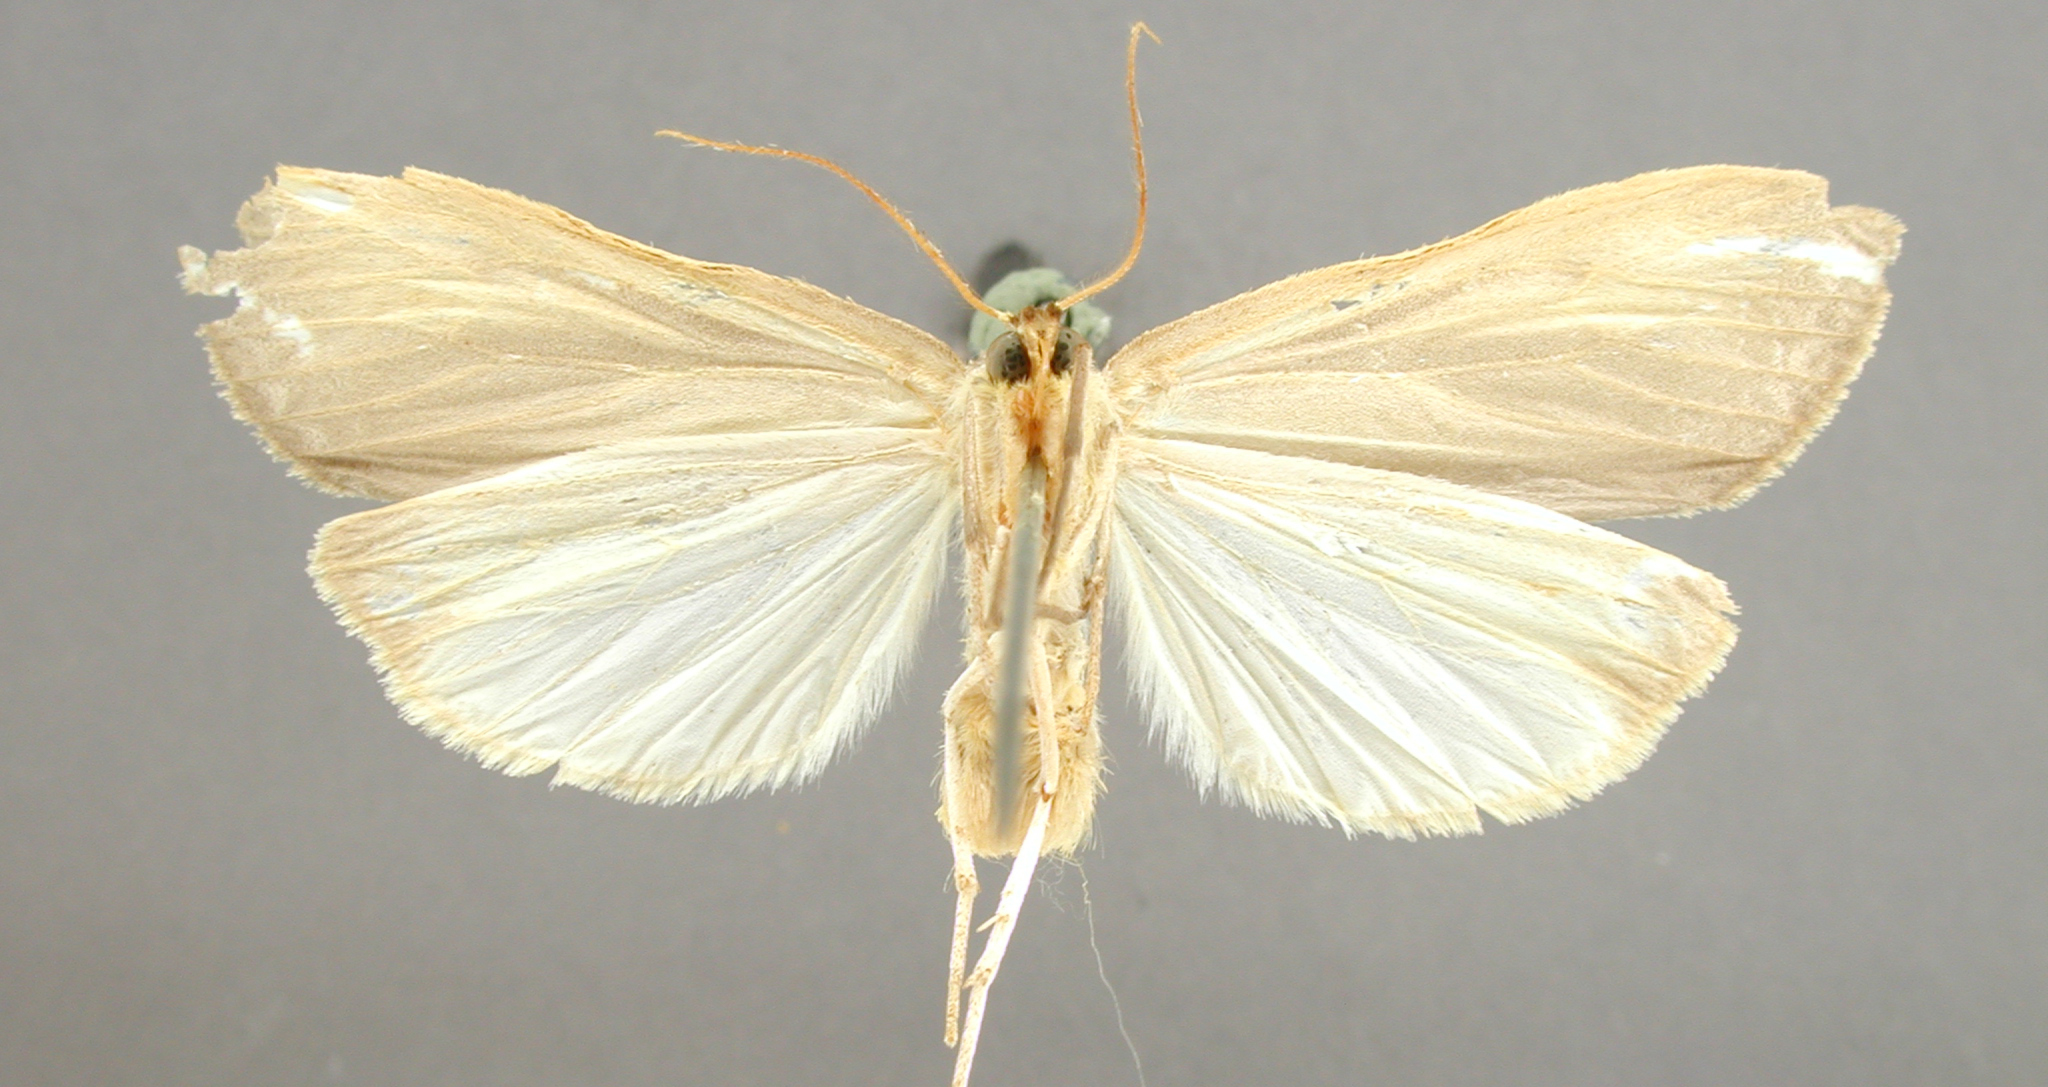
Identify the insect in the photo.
Agylla erigone
